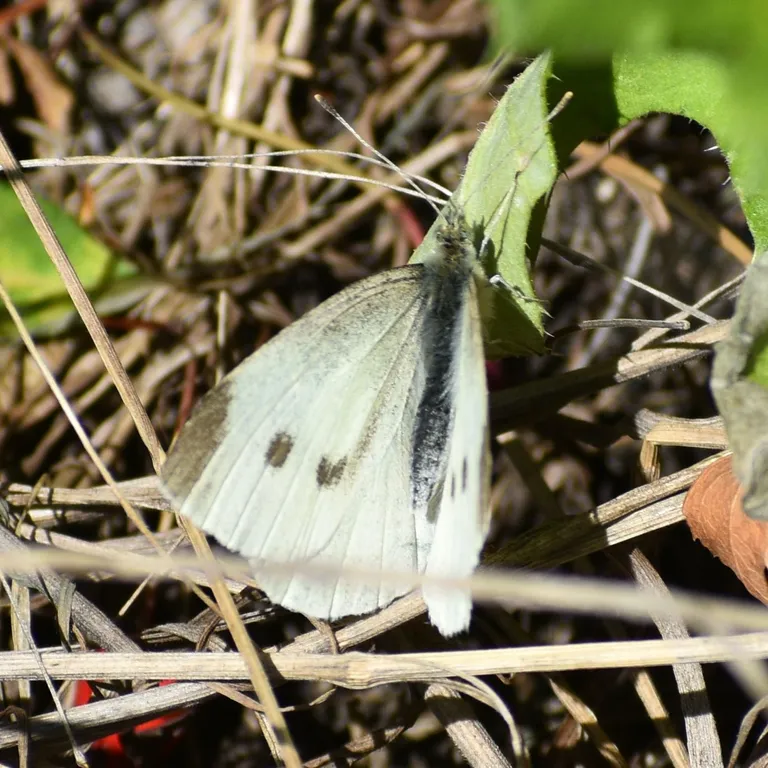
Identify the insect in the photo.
Pieris rapae
